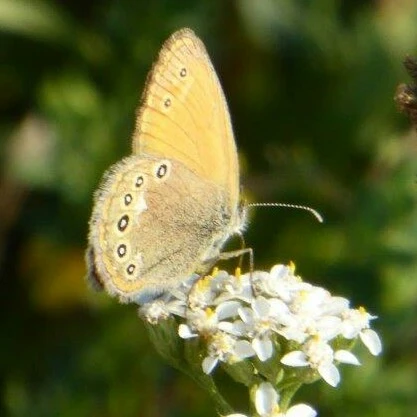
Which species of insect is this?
Coenonympha glycerion (also Coenonympha iphis)
